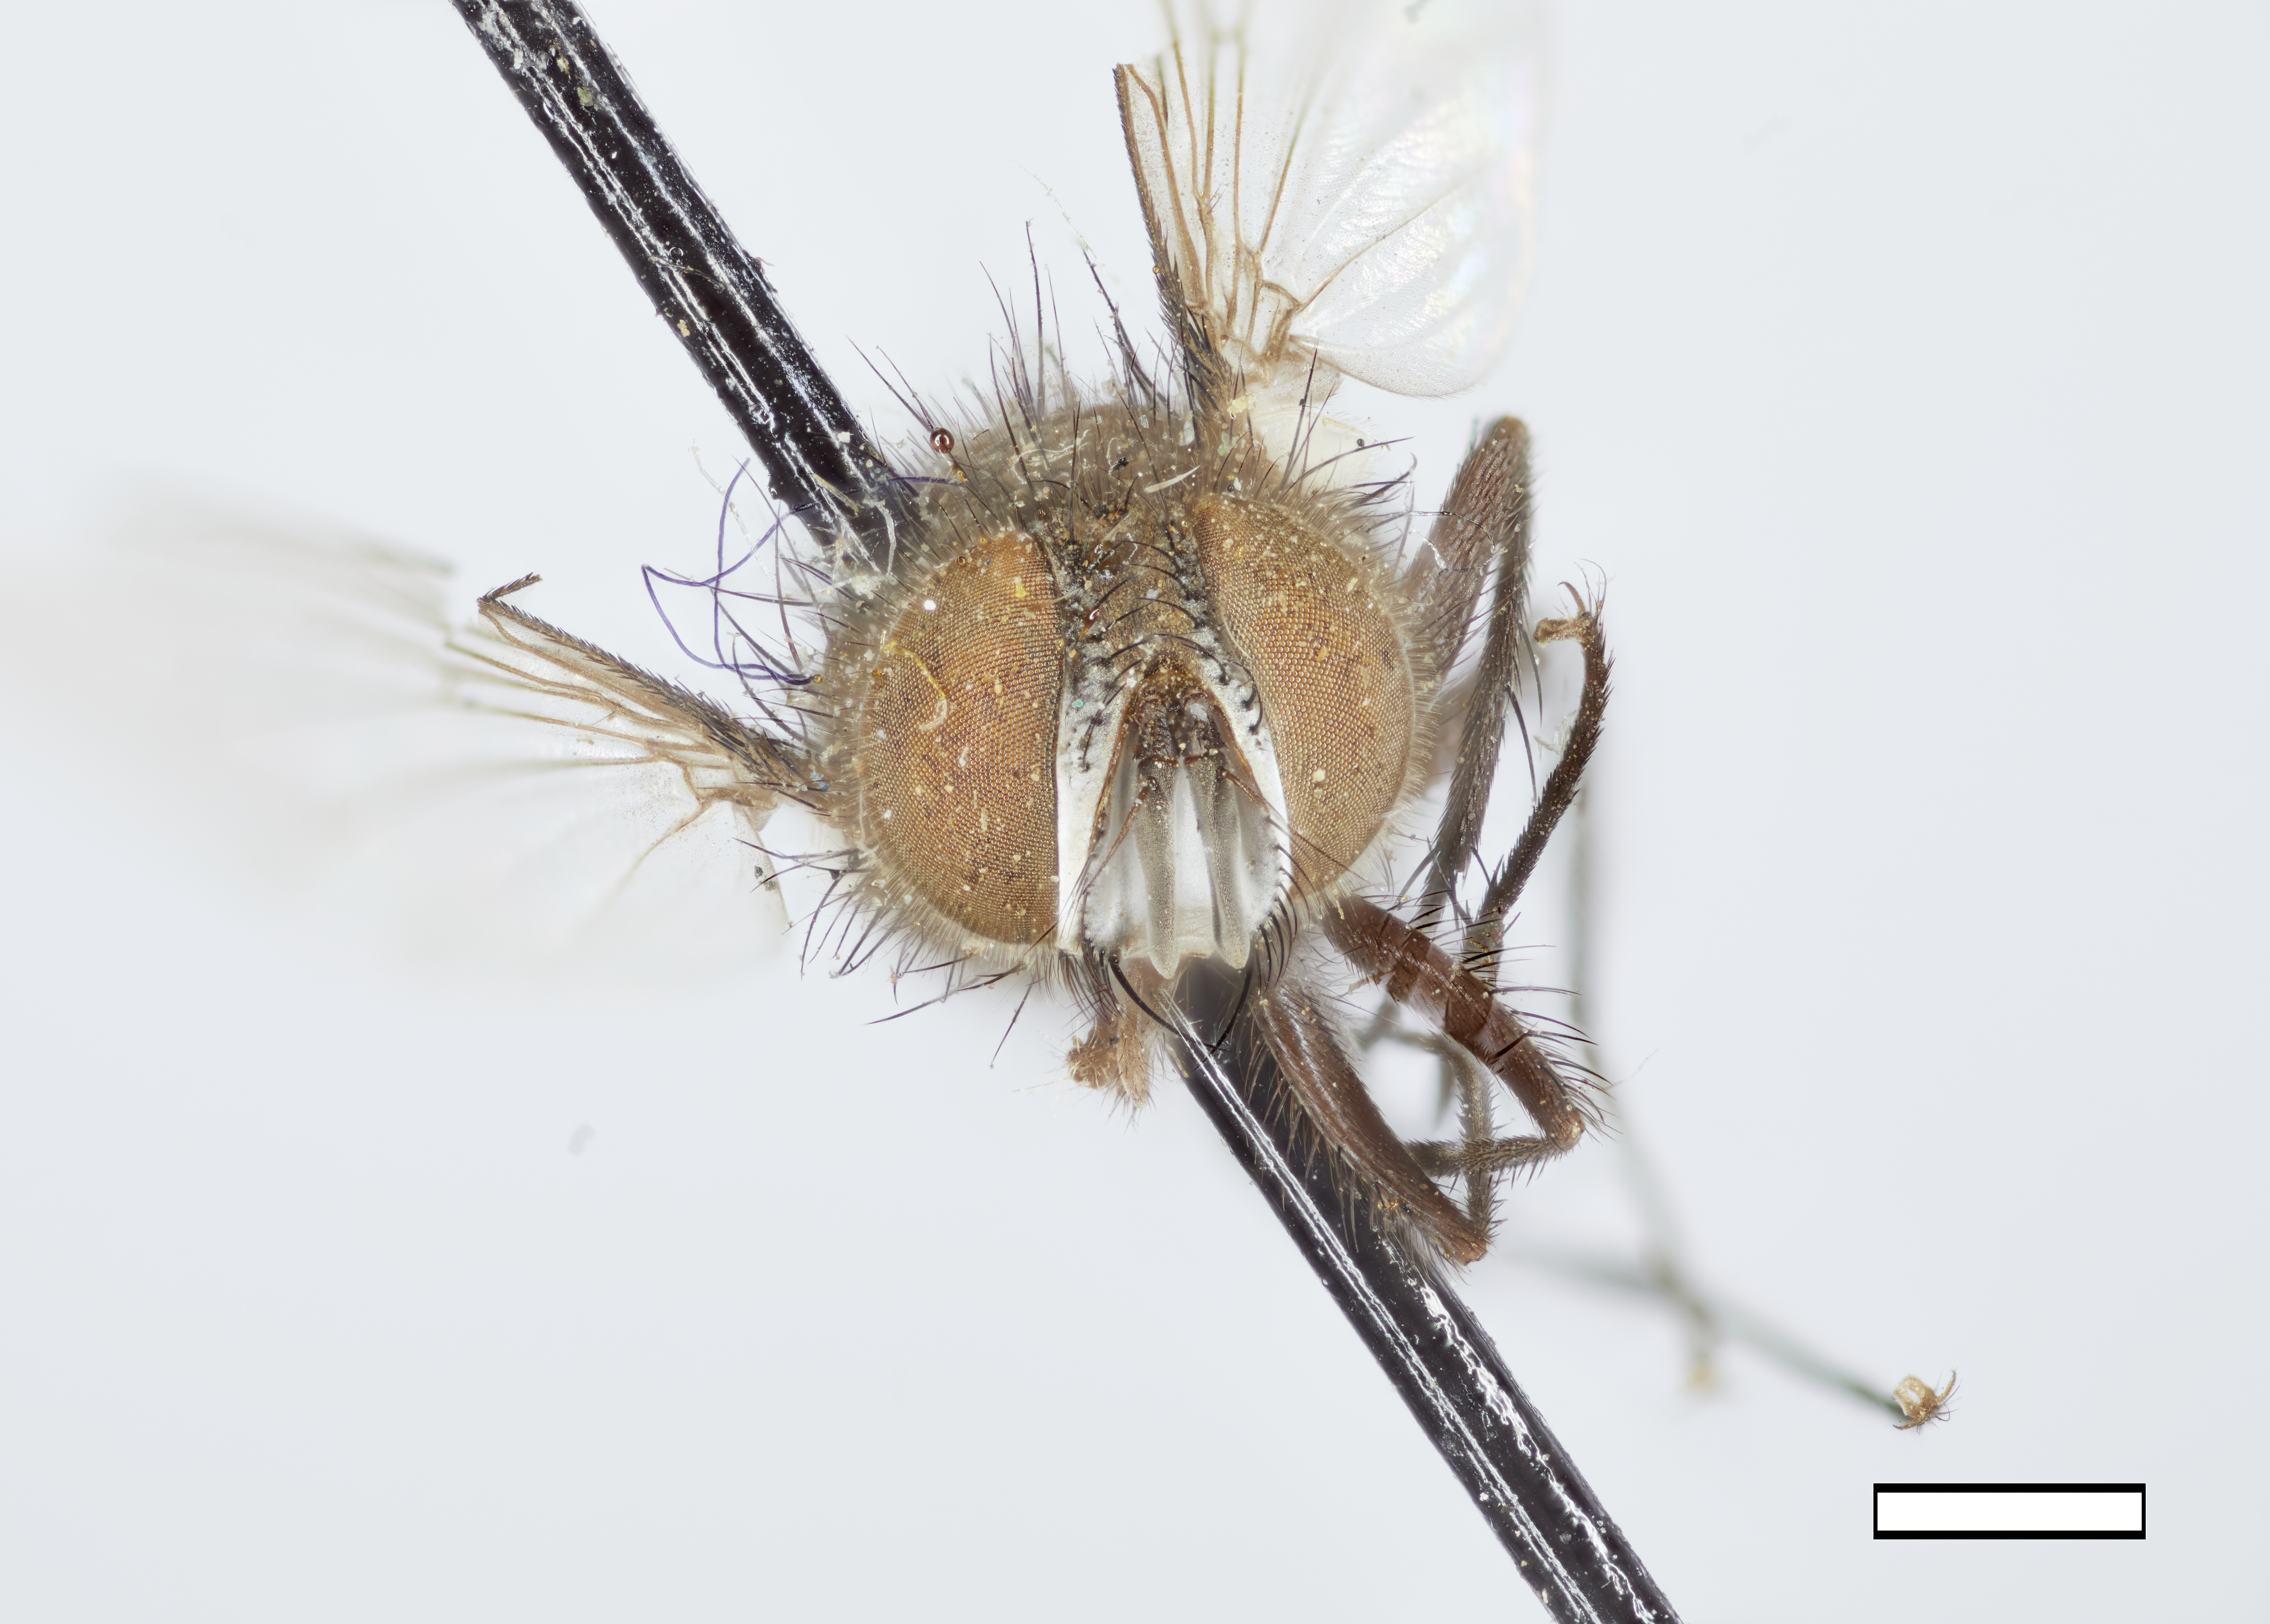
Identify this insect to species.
Phorocera tortricis
